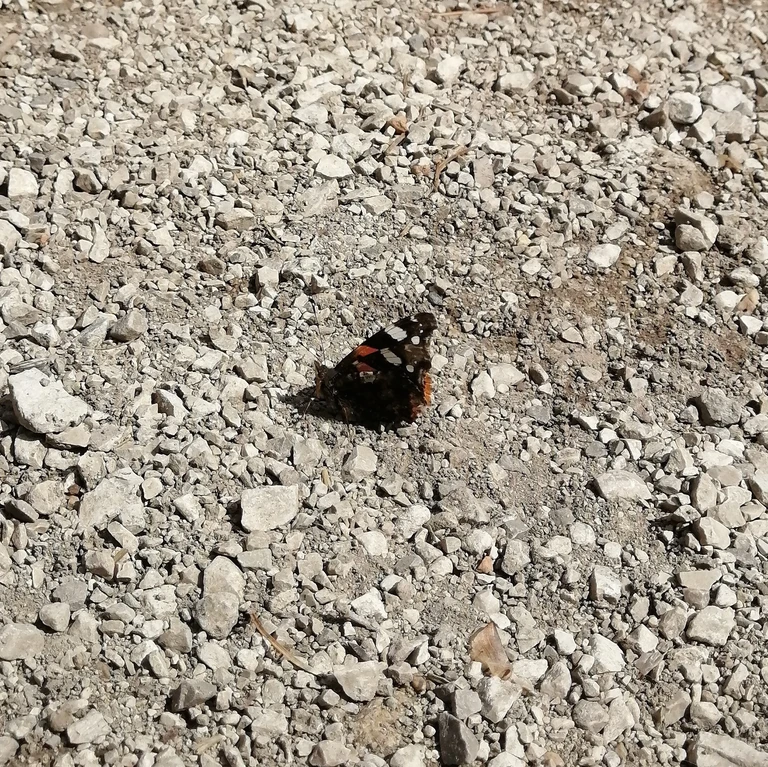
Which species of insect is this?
Vanessa atalanta
